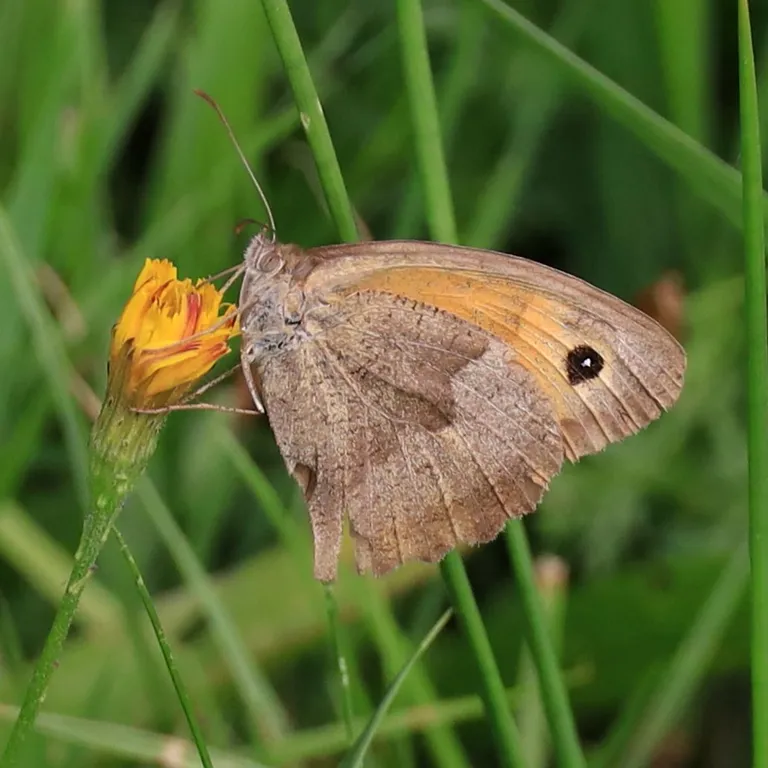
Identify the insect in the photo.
Maniola jurtina
